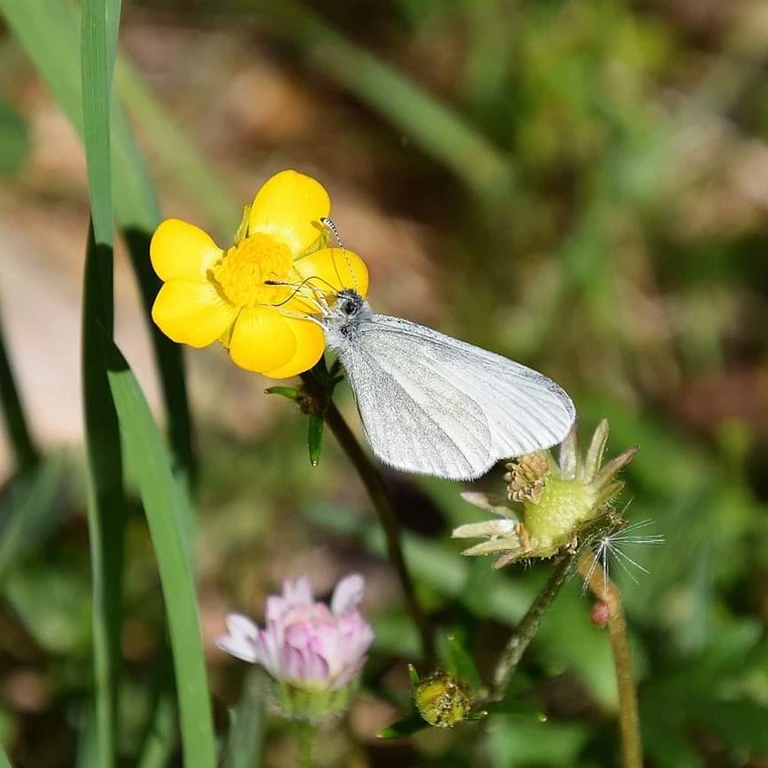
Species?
Leptidea sinapis/juvernica
